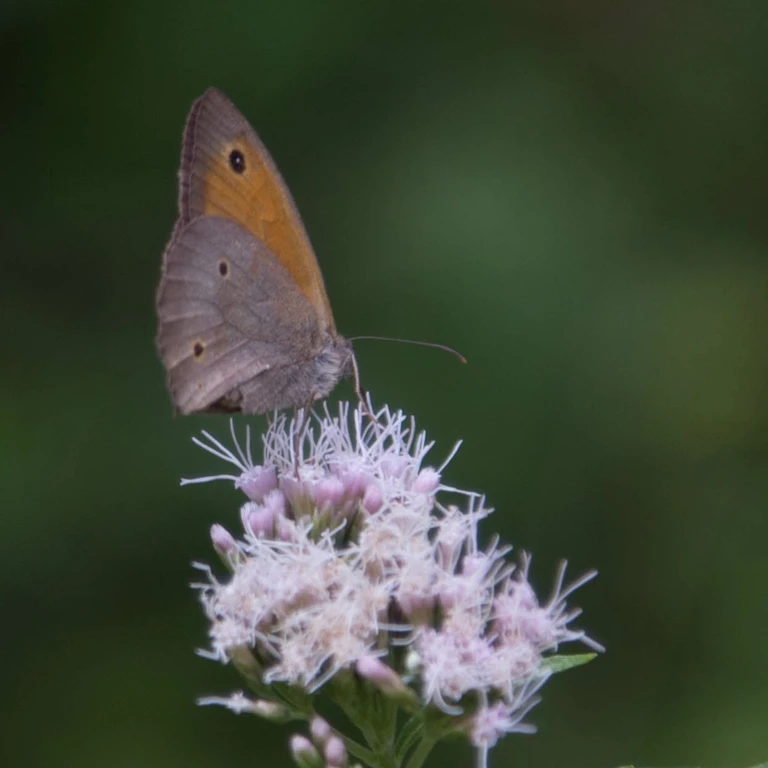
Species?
Maniola jurtina
